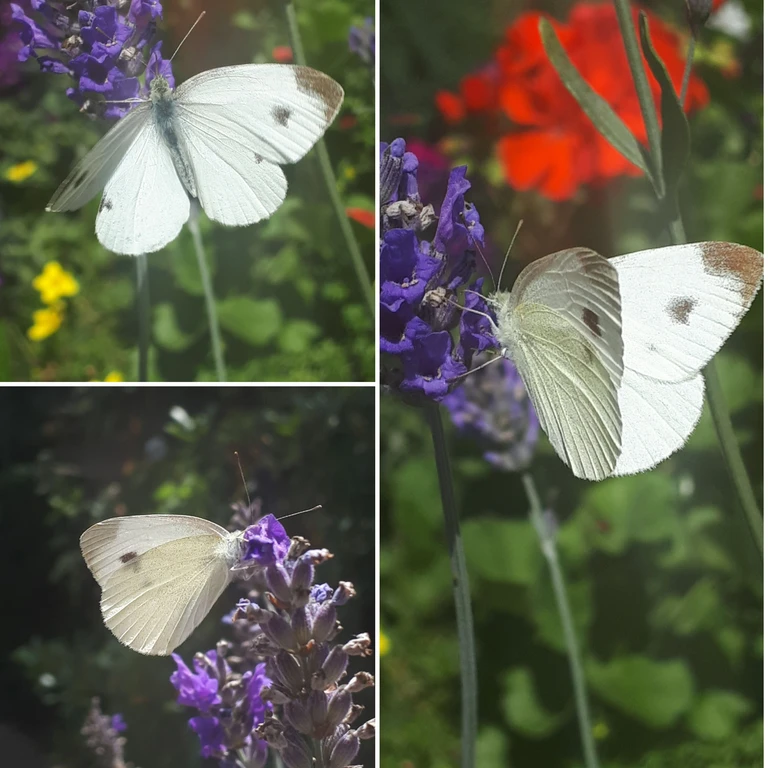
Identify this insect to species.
Pieris mannii
